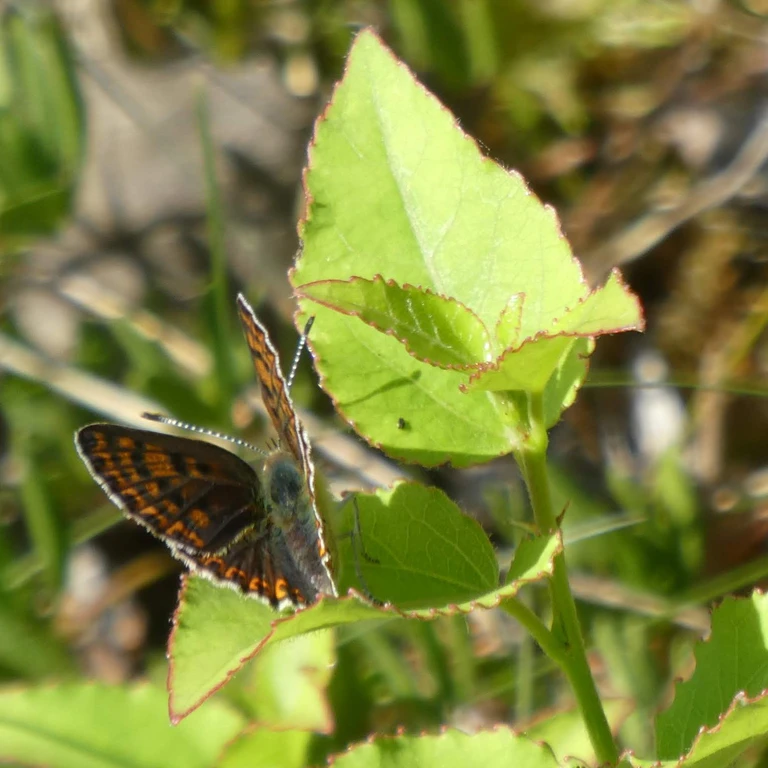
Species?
Lycaena tityrus (also Loweia tityrus)
